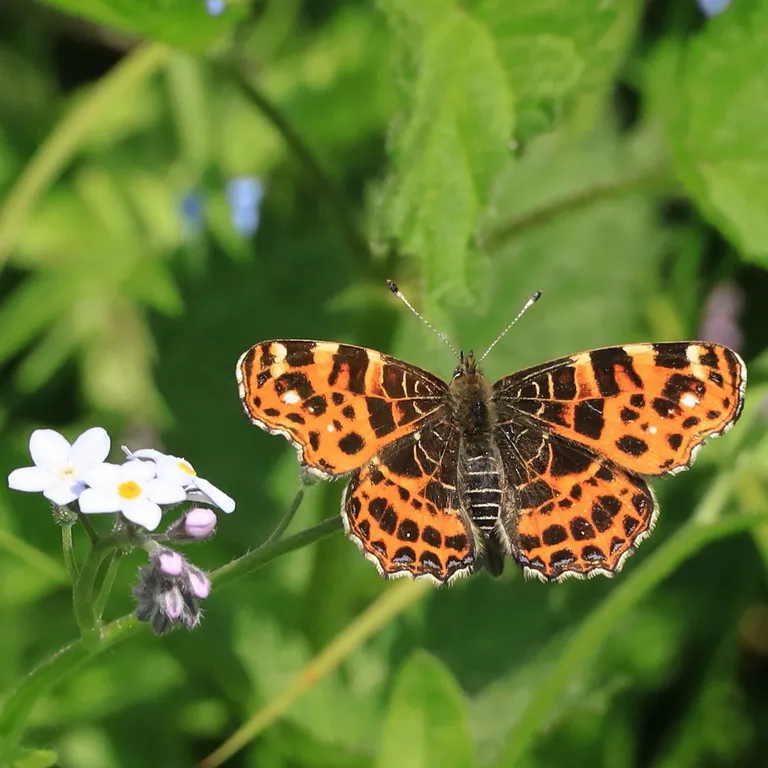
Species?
Araschnia levana
